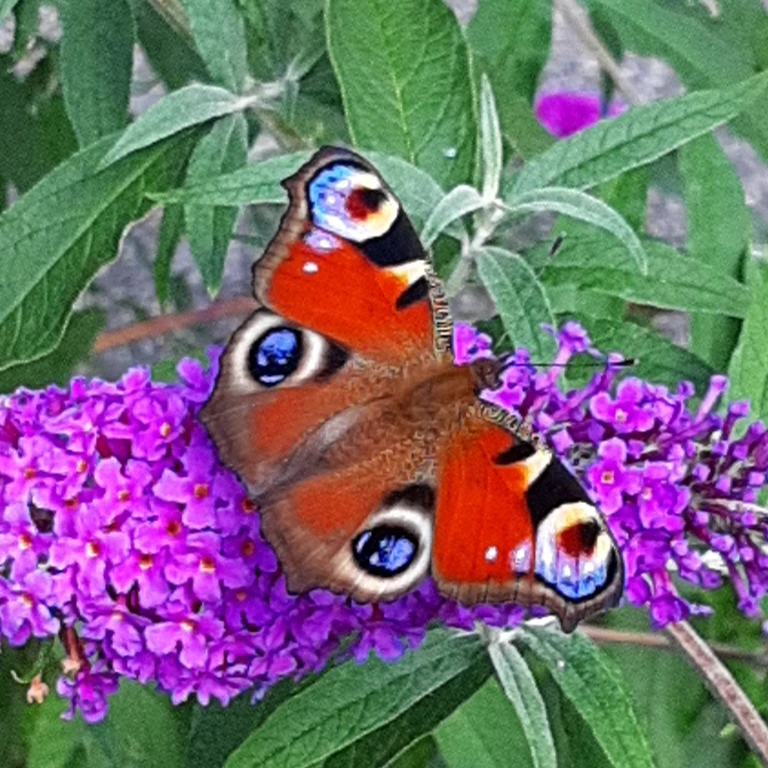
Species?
Aglais io
